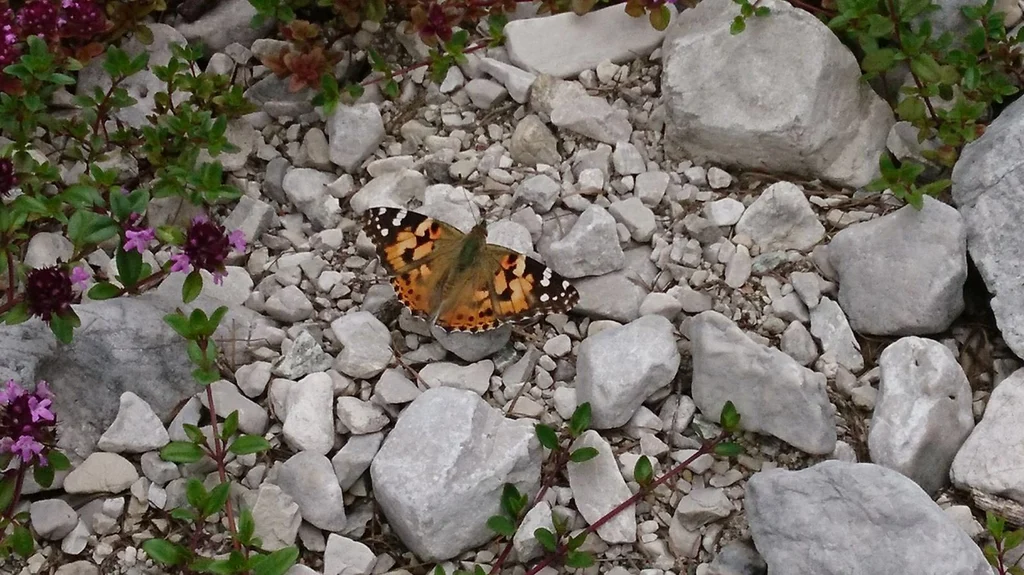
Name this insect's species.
Vanessa cardui
